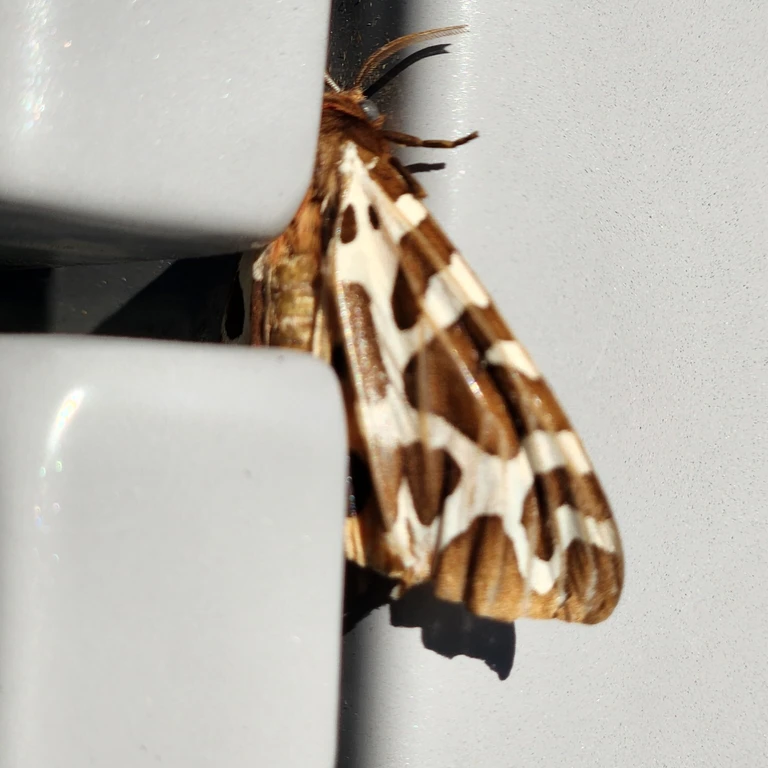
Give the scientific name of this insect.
Arctia caja
